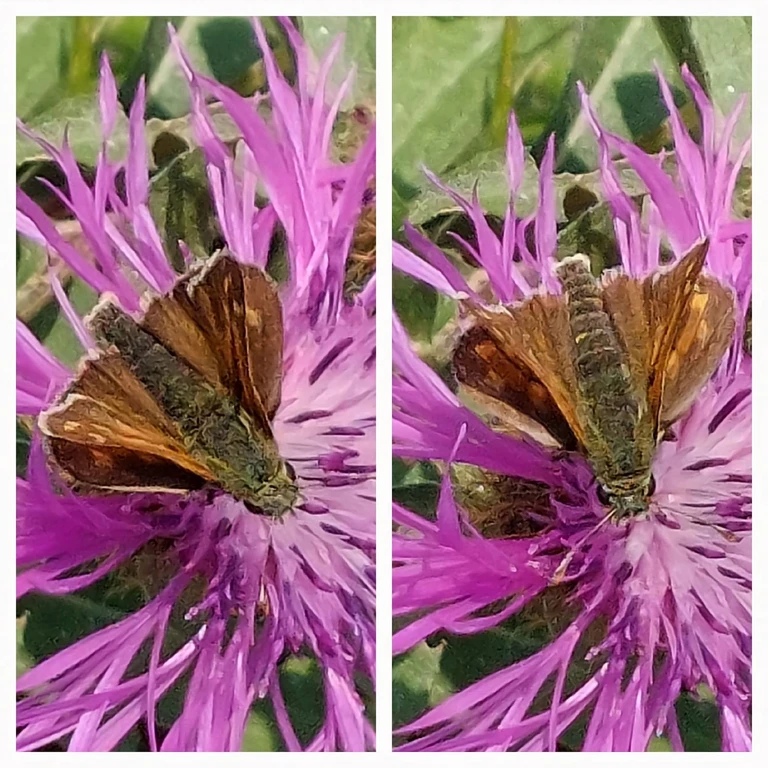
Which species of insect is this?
Hesperia comma
